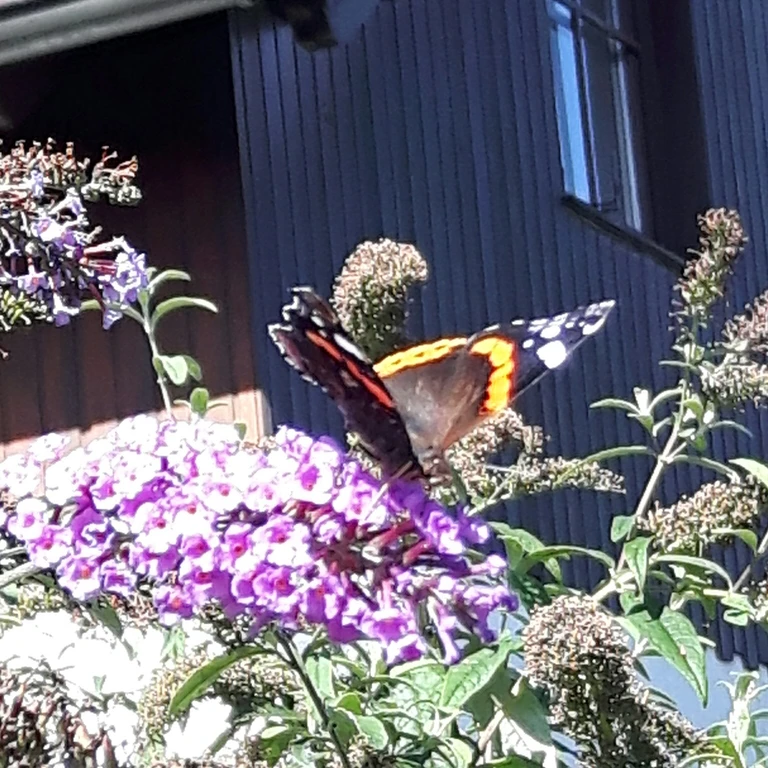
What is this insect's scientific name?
Vanessa atalanta
